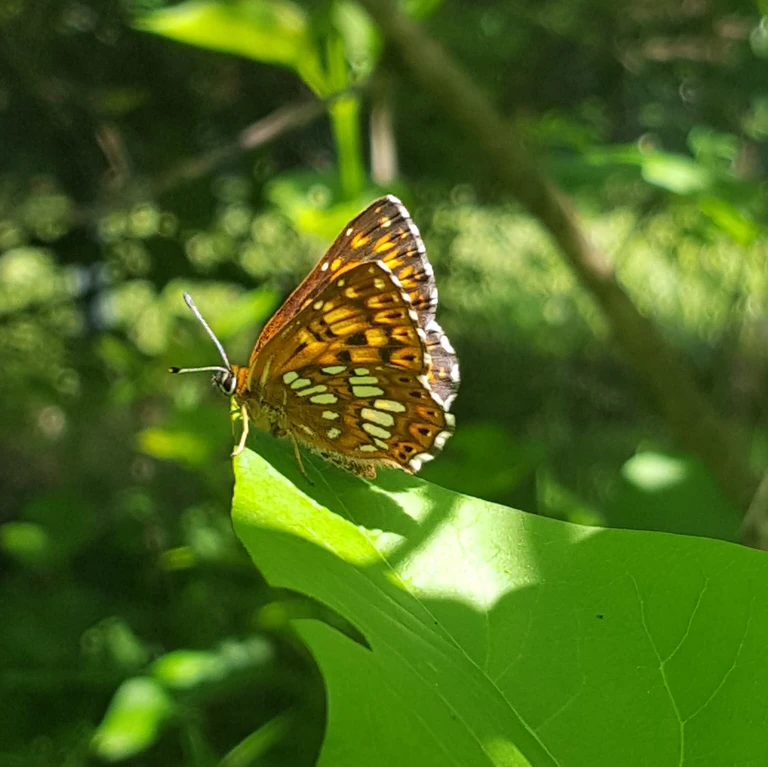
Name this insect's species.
Hamearis lucina
